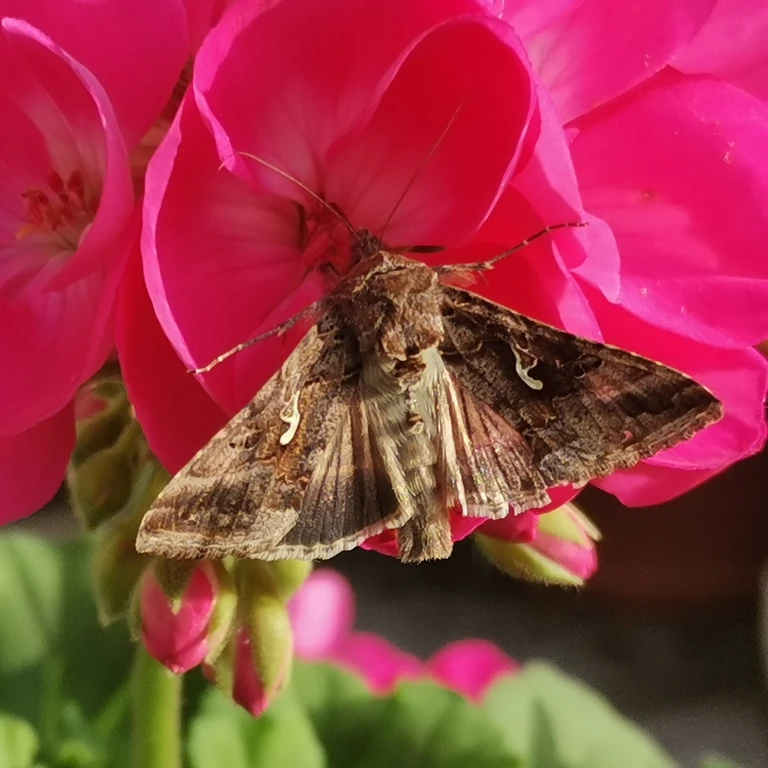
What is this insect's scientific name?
Autographa gamma
